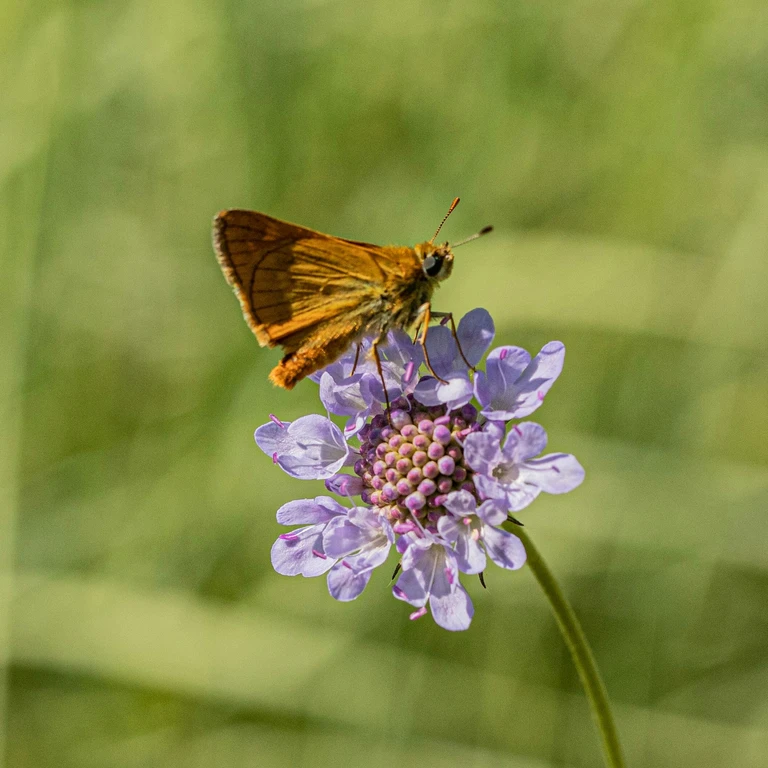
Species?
Ochlodes sylvanus (also Ochlodes venata)
